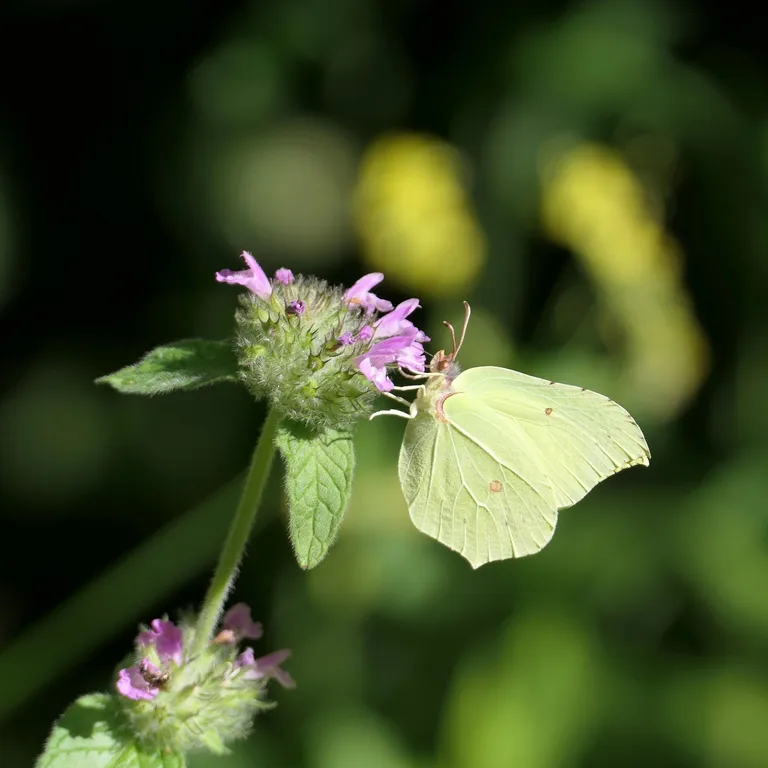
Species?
Gonepteryx rhamni
